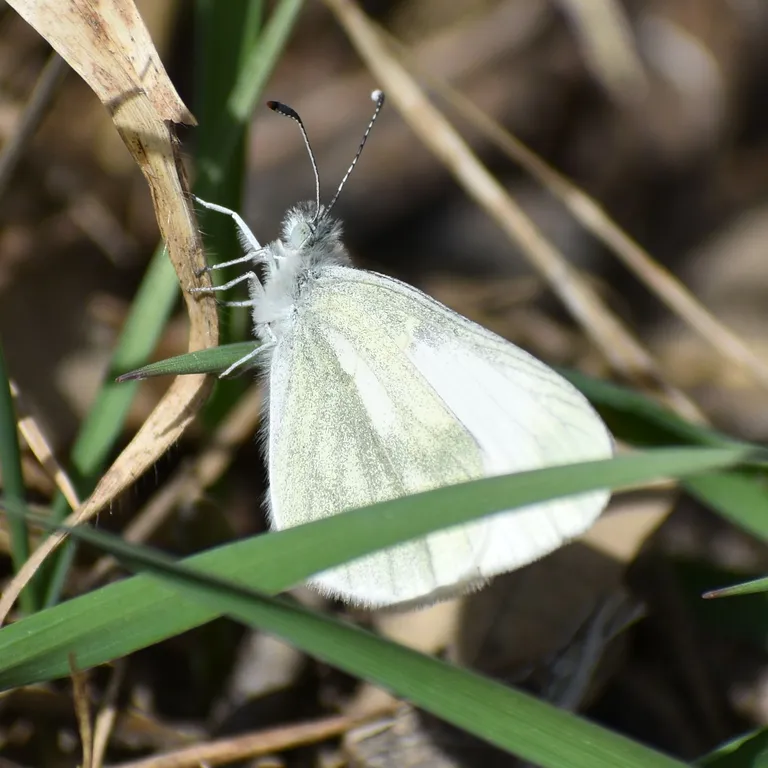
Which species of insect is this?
Leptidea sinapis/juvernica
